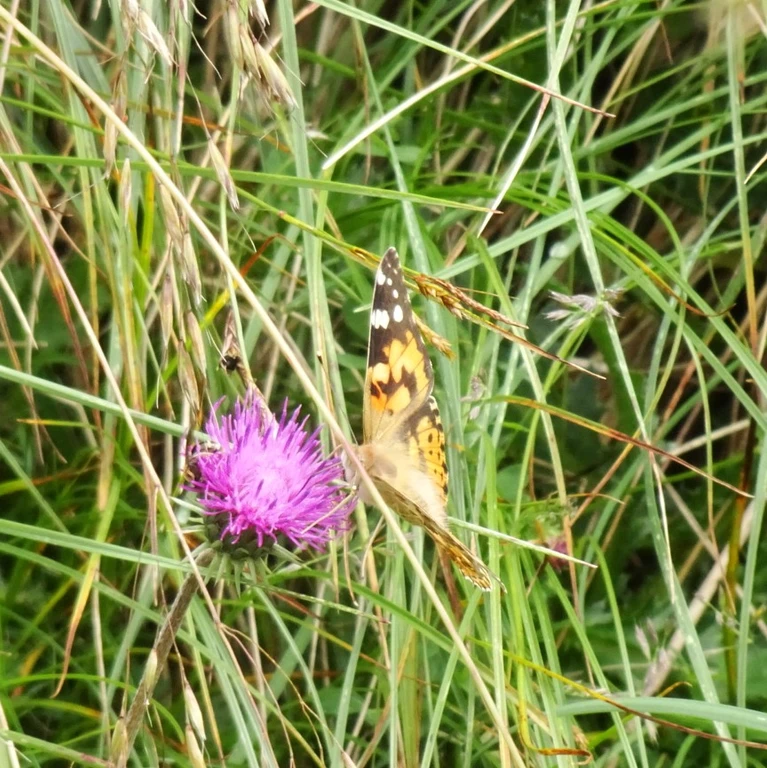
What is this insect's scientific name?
Vanessa cardui
